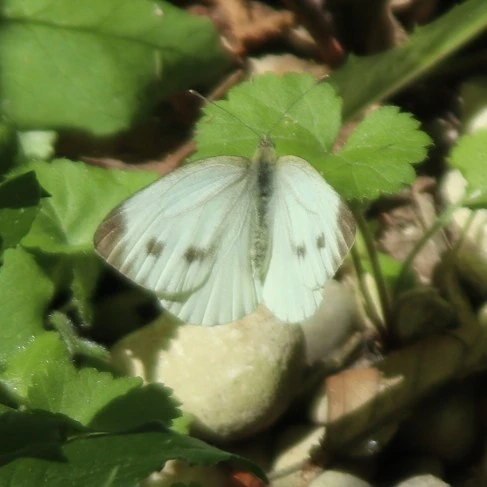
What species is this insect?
Pieris napi
